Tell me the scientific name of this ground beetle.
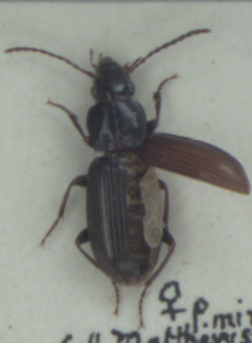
Pterostichus minor
